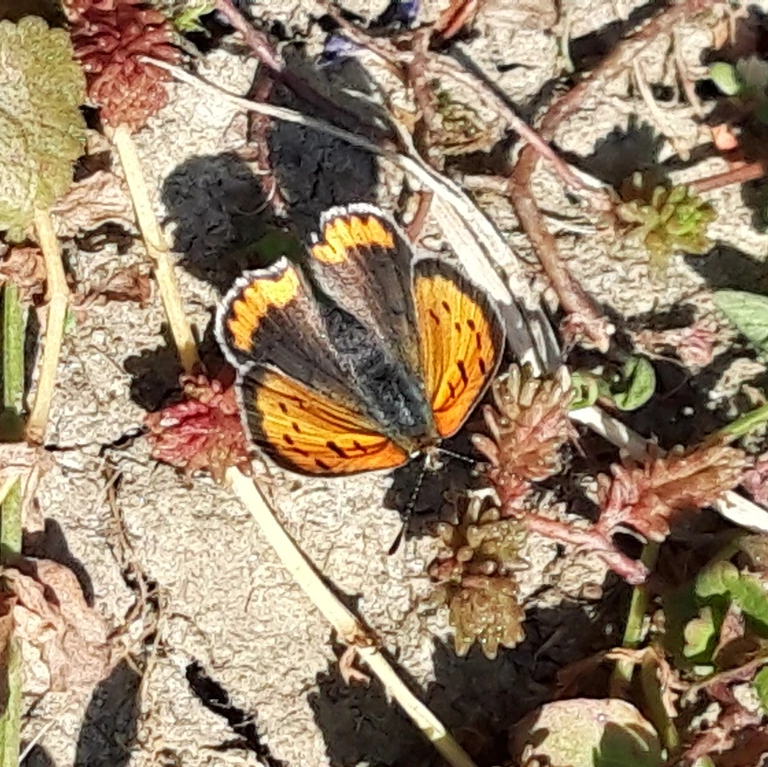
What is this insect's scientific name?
Lycaena phlaeas
